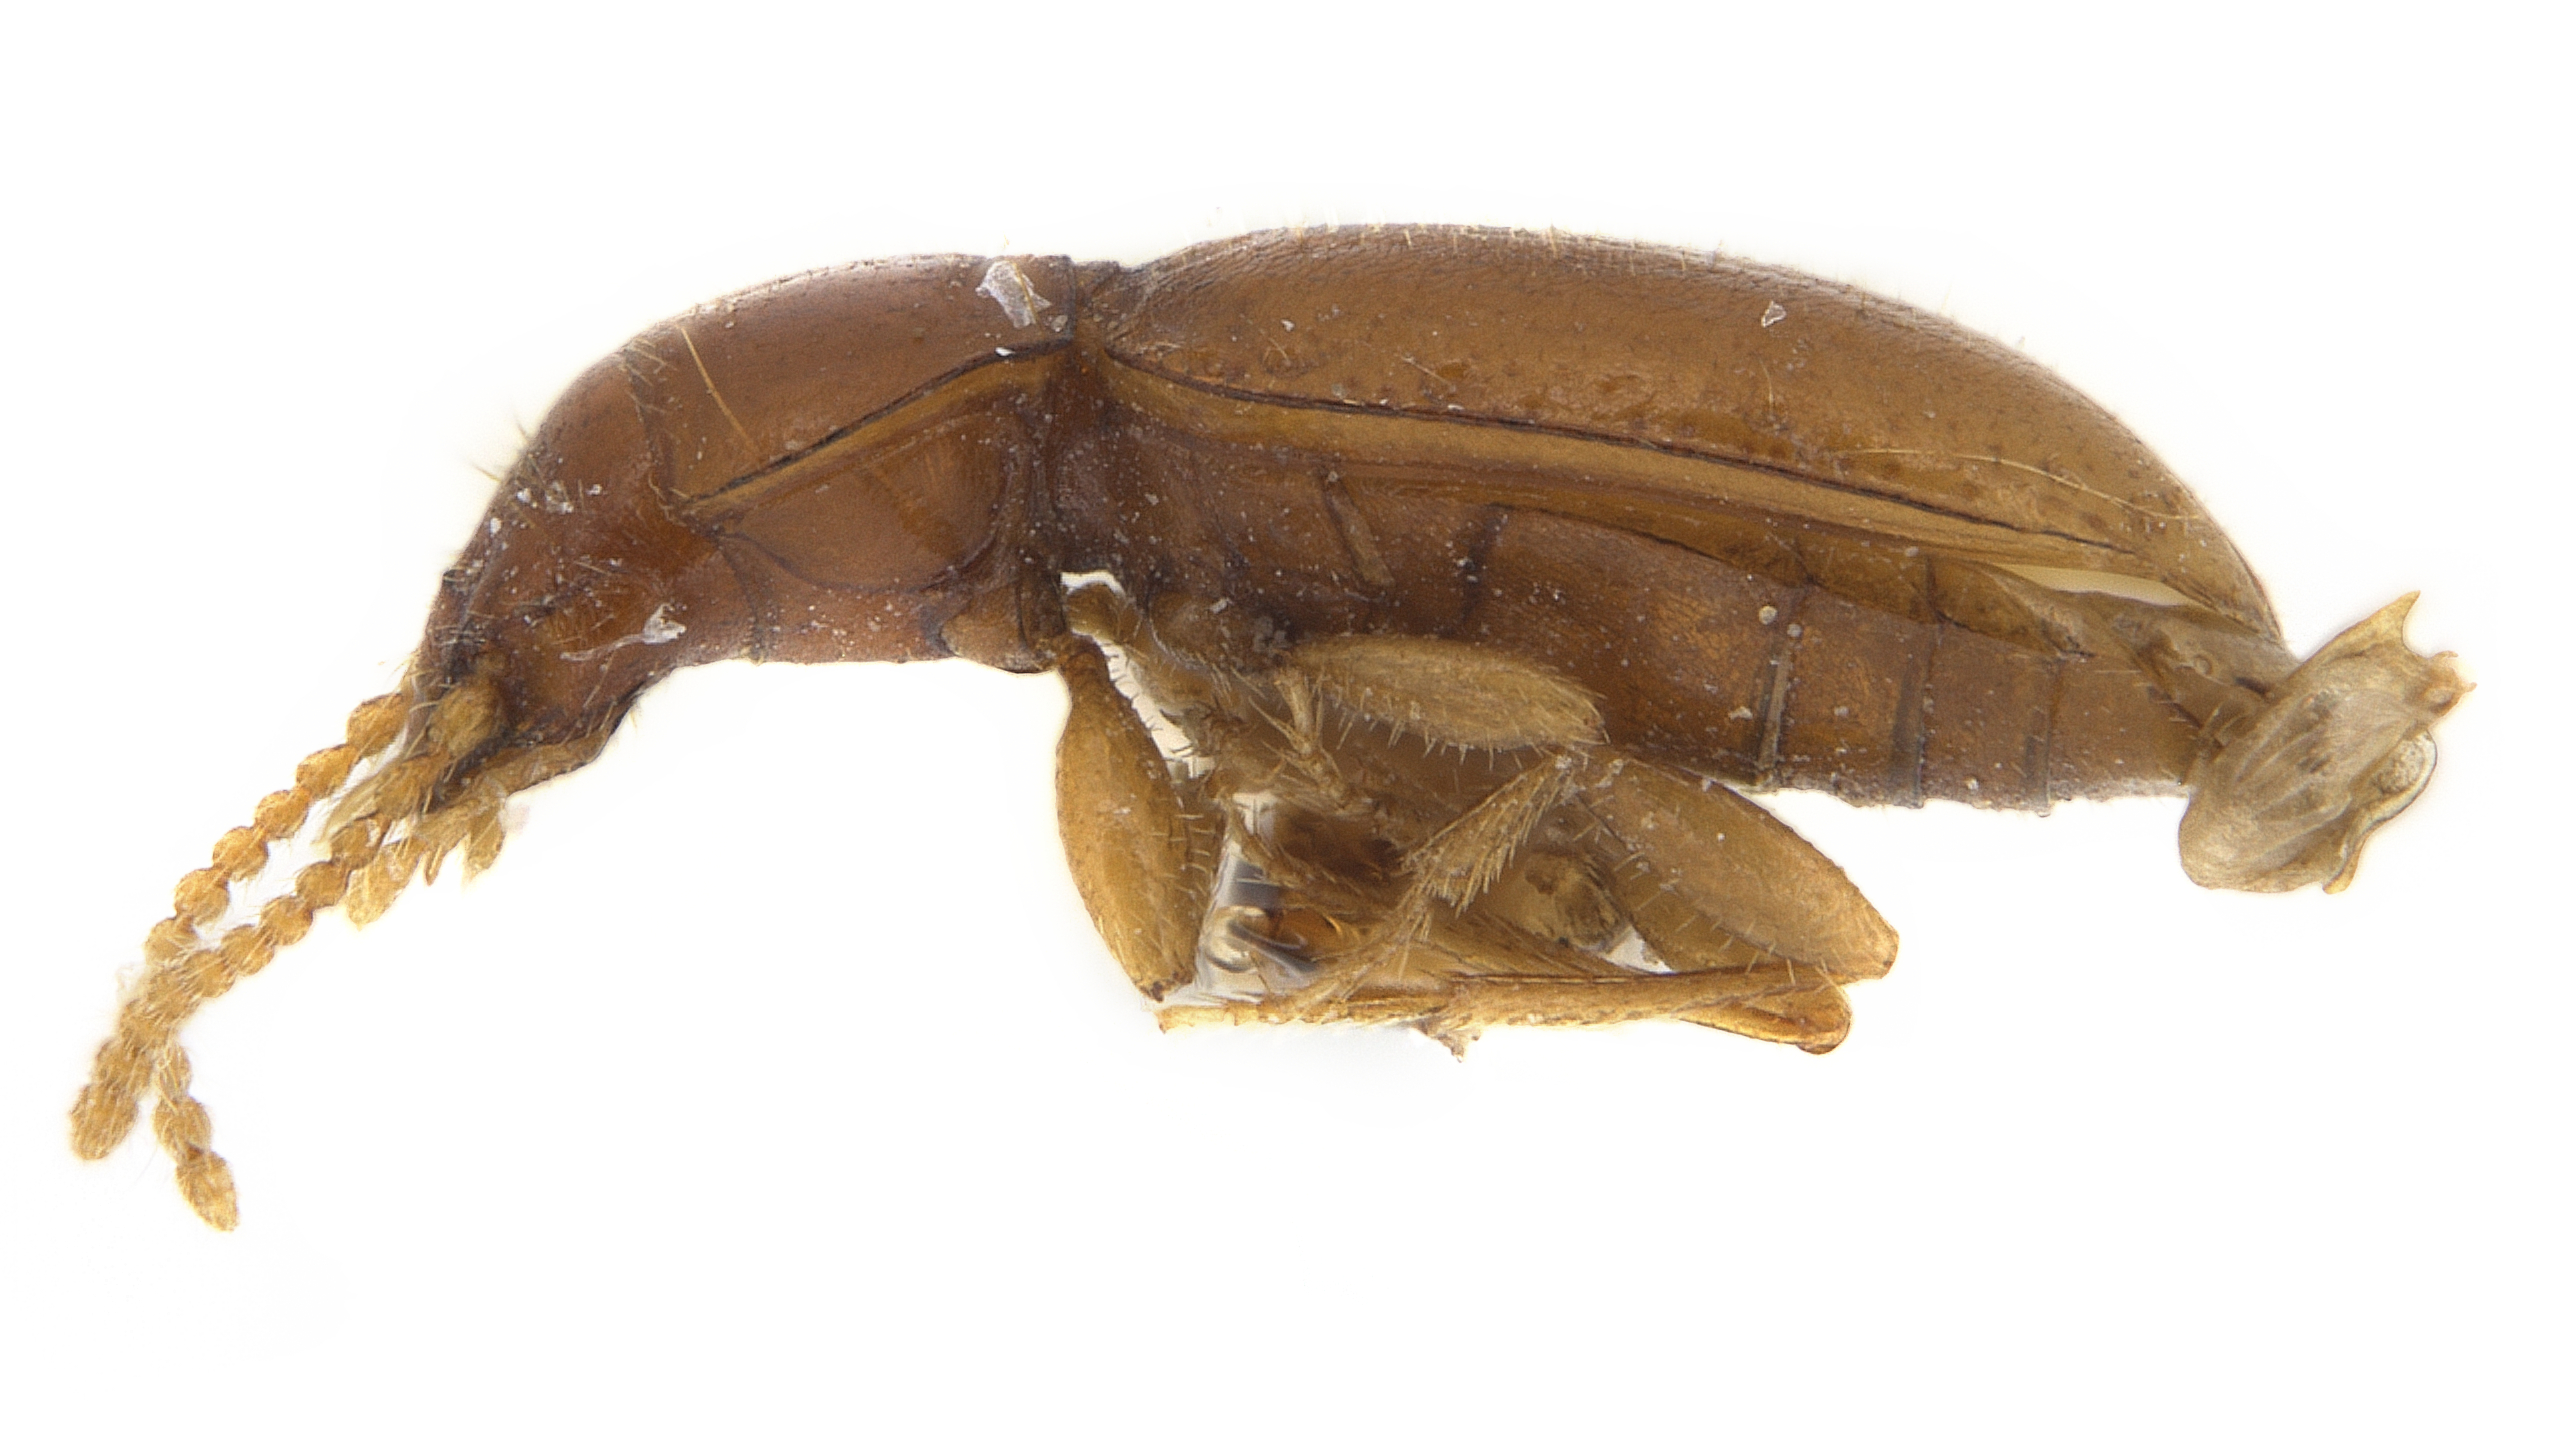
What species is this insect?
Troglanillus valentinei (also Anillinus valentinei)
